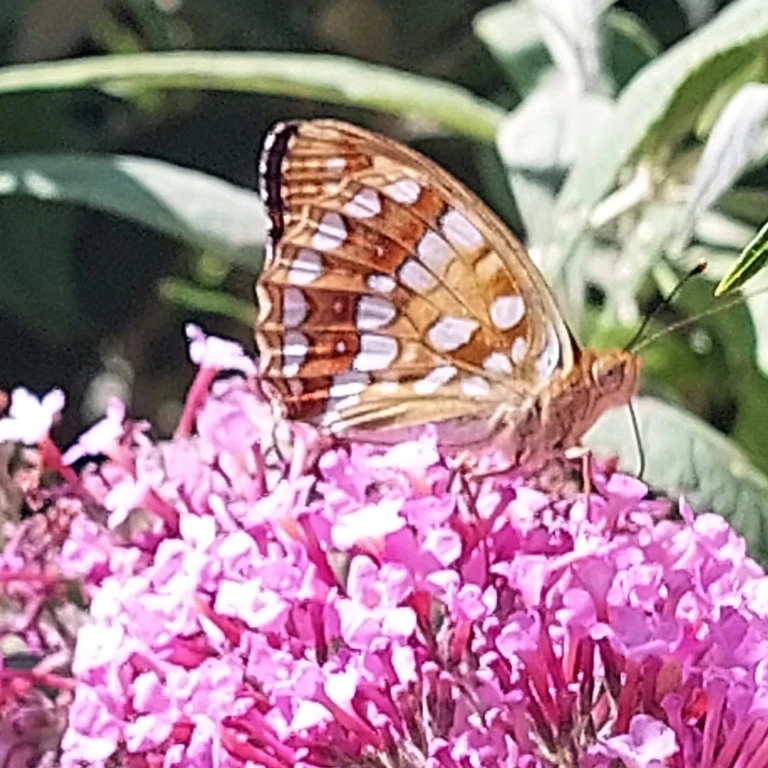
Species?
Fabriciana adippe
